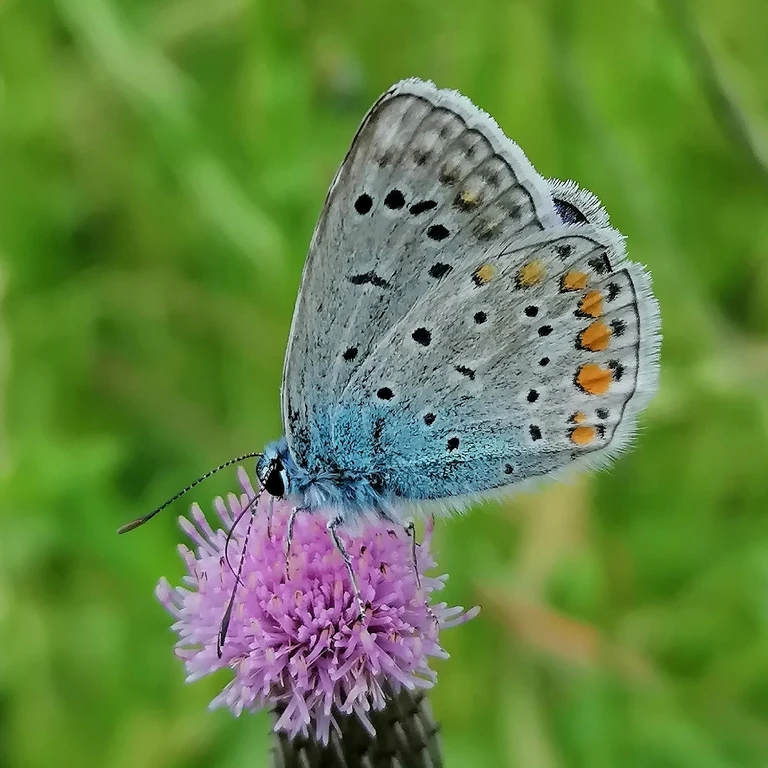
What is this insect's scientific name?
Polyommatus icarus
